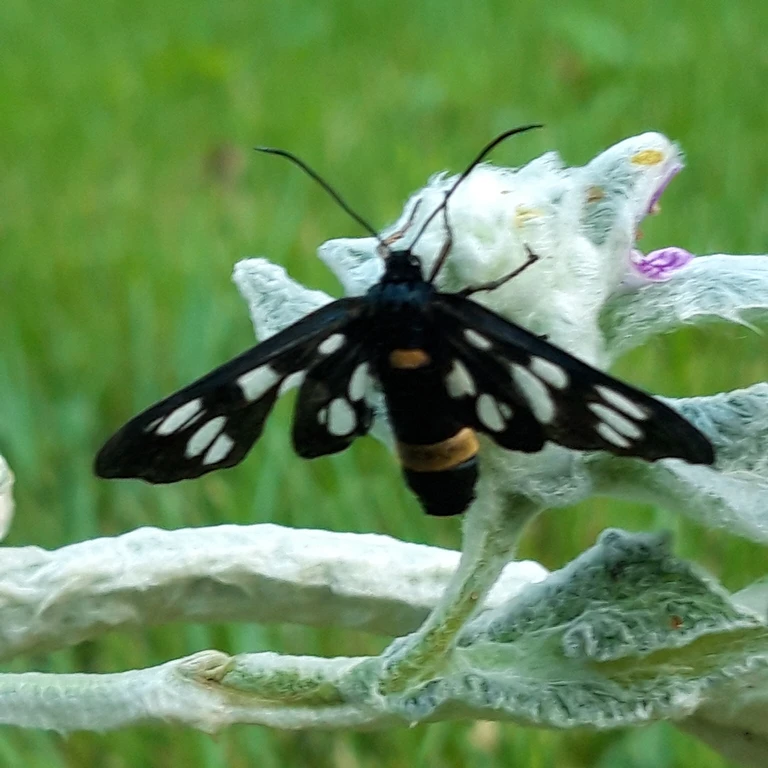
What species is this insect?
Amata phegea
